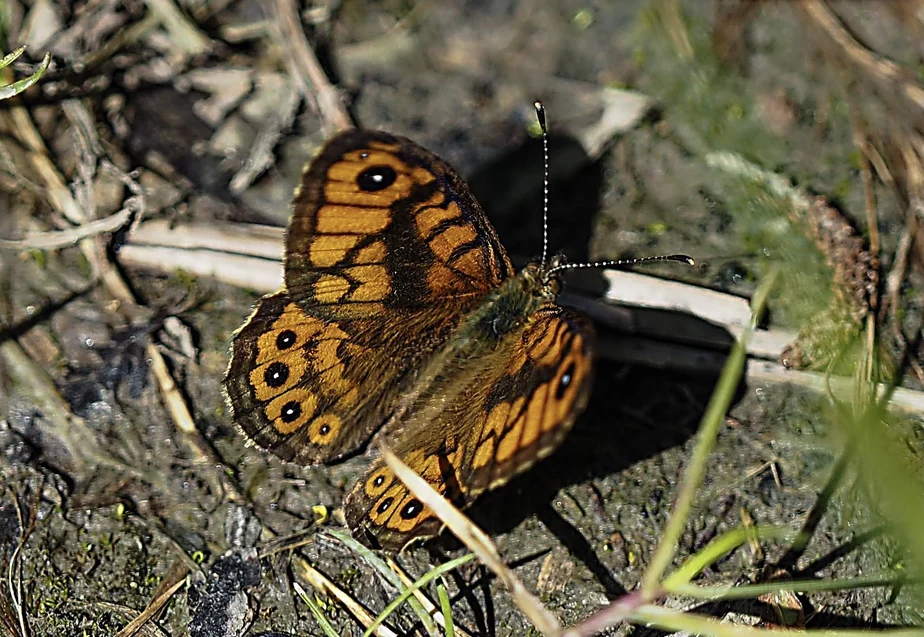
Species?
Lasiommata megera (also Pararge megera)
